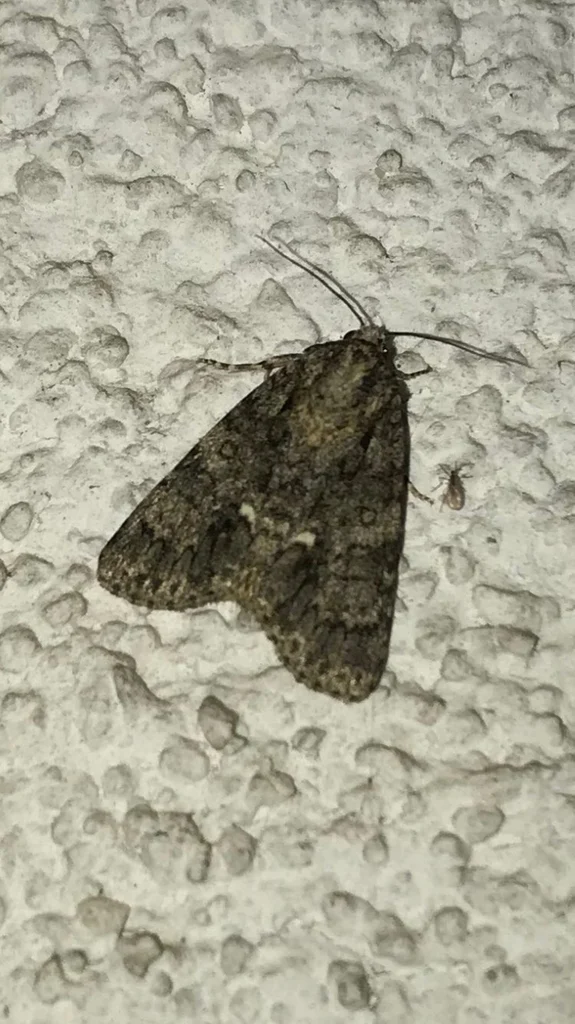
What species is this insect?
Acronicta rumicis
